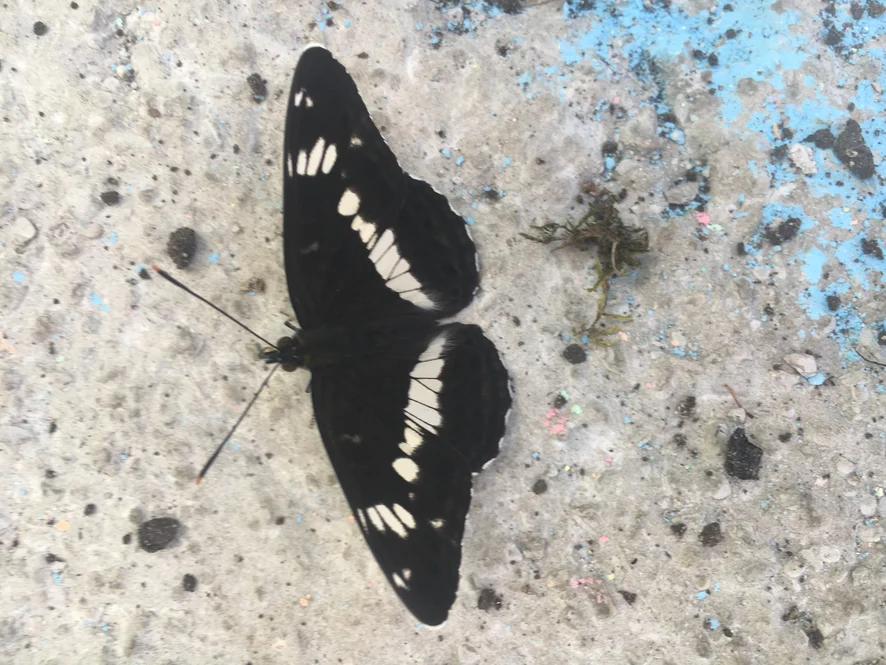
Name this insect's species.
Limenitis camilla (also Ladoga camilla)
